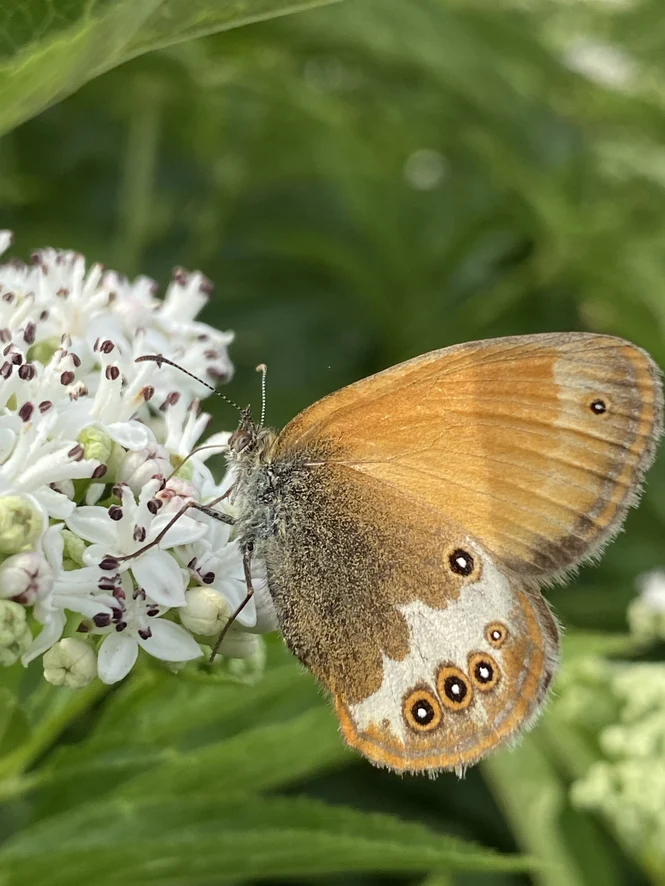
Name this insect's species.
Coenonympha arcania
